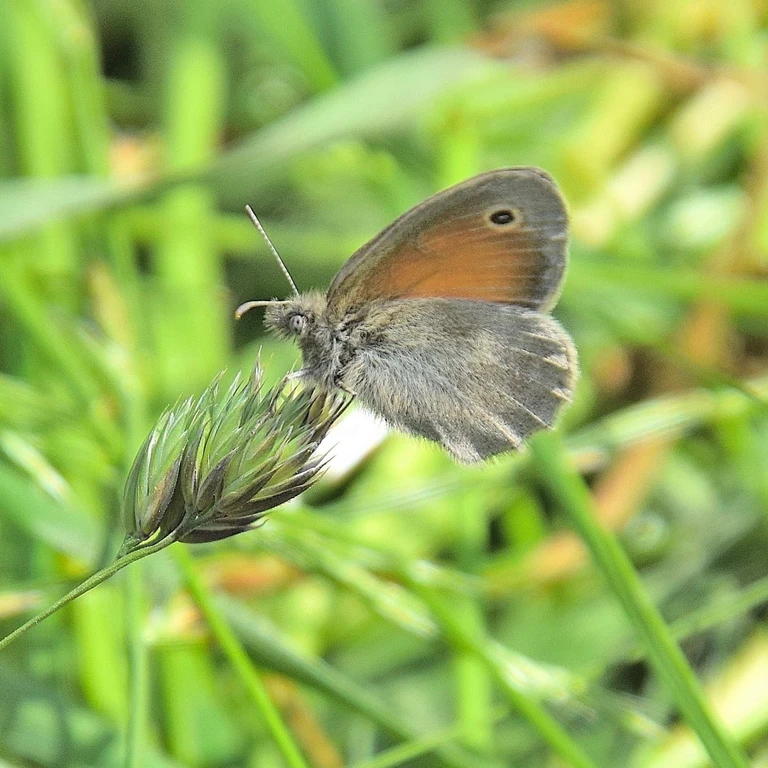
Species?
Coenonympha pamphilus
